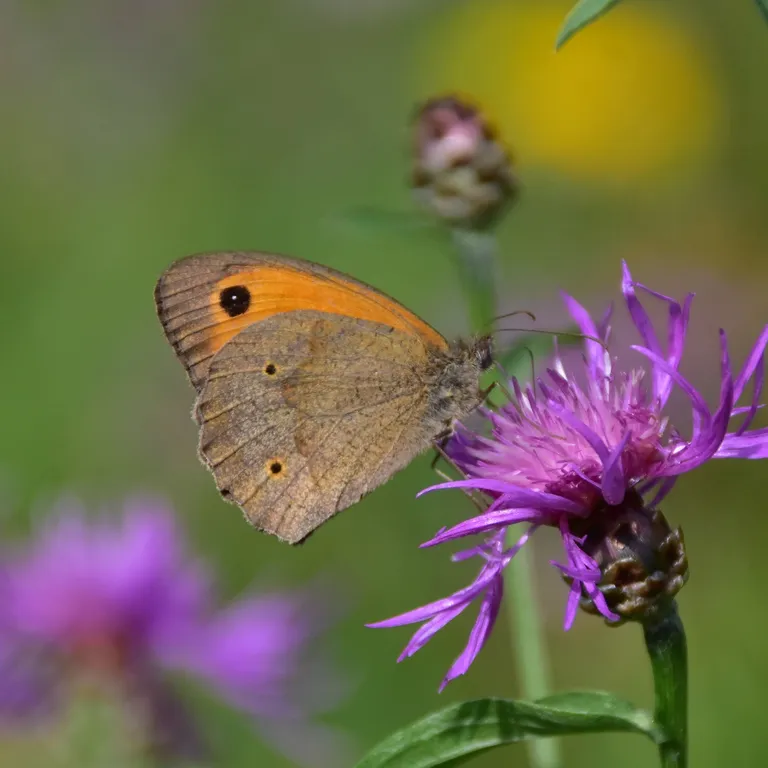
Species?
Maniola jurtina
